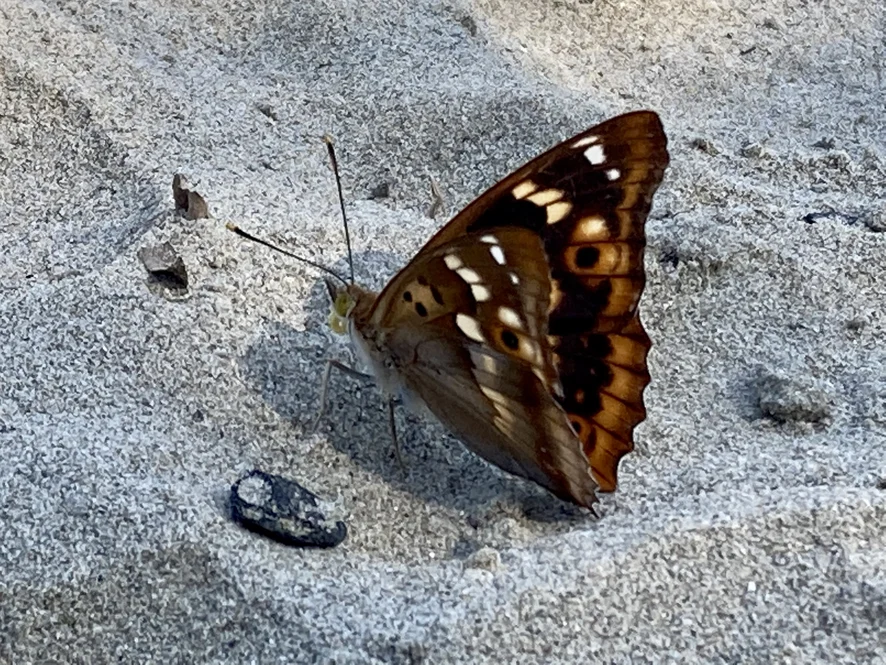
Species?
Apatura ilia
